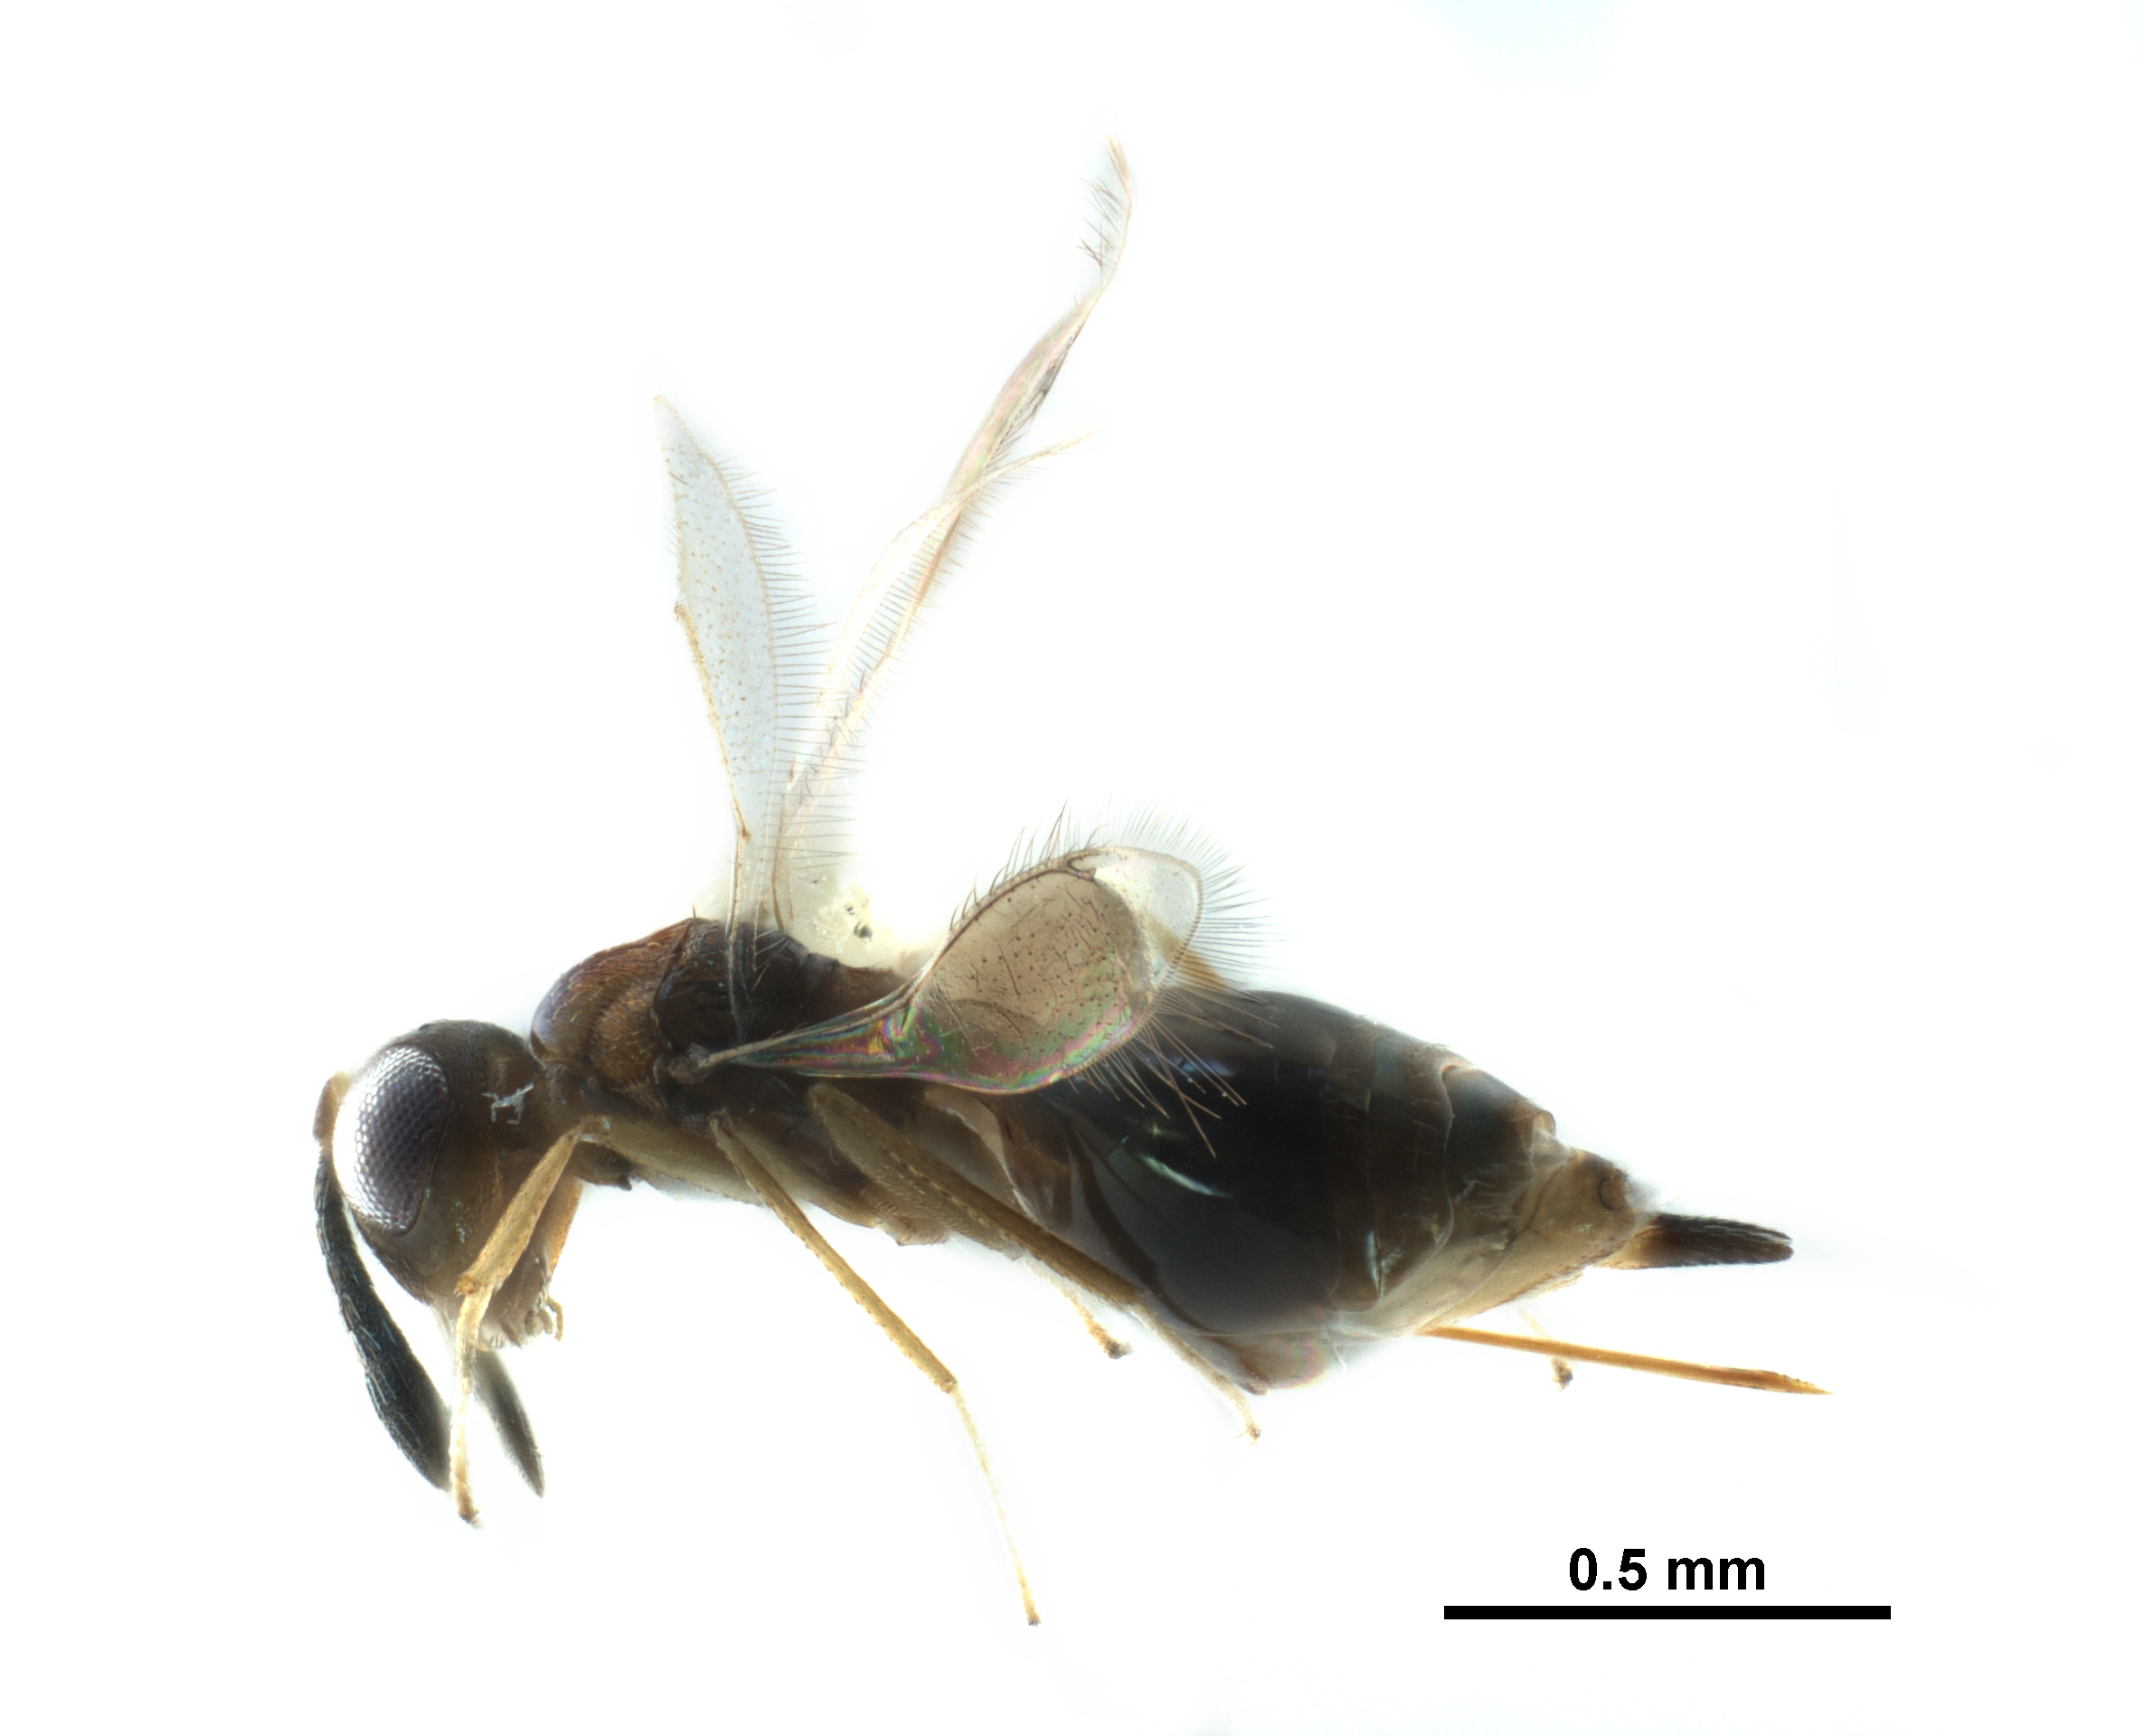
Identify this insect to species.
Spalangiopelta ciliata
